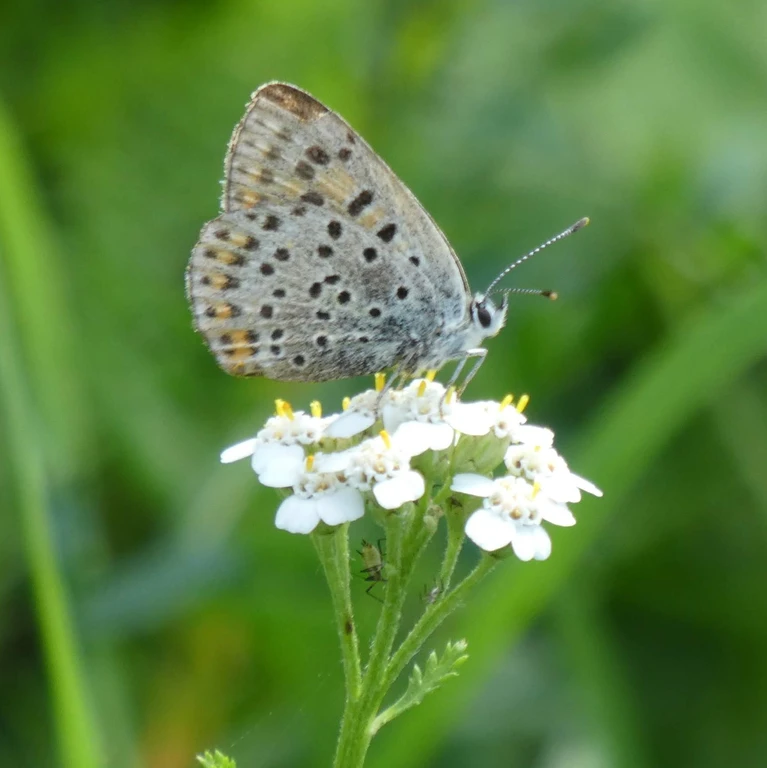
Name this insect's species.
Lycaena tityrus (also Loweia tityrus)
